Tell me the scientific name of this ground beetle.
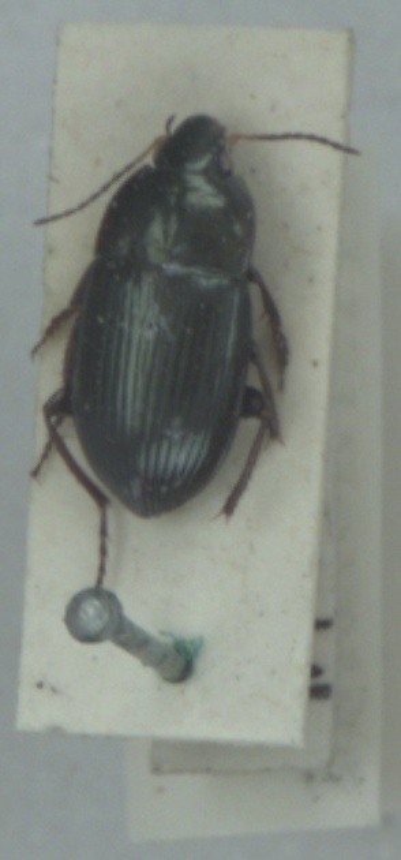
Amara ovata
